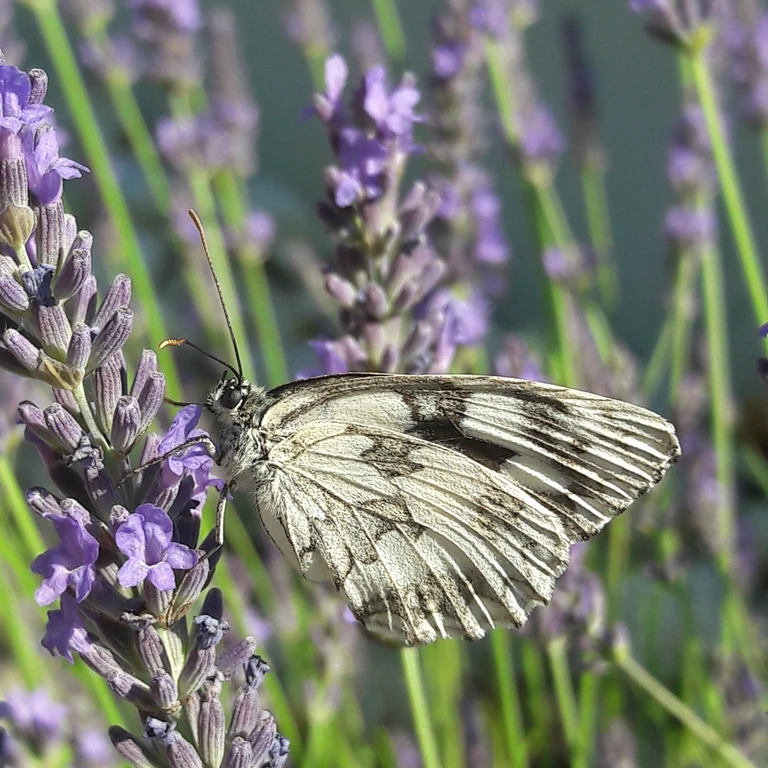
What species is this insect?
Melanargia galathea
